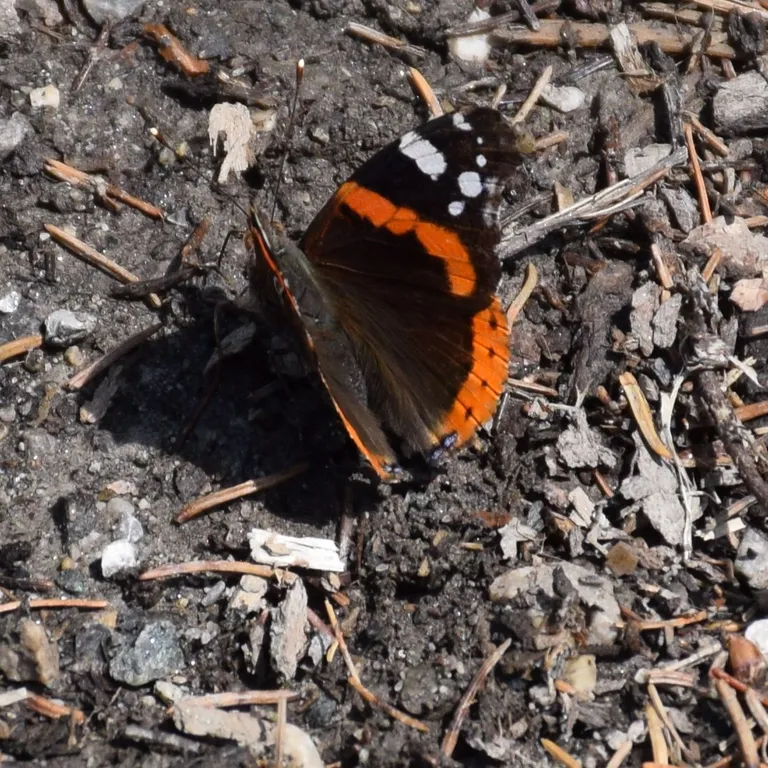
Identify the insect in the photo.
Vanessa atalanta
